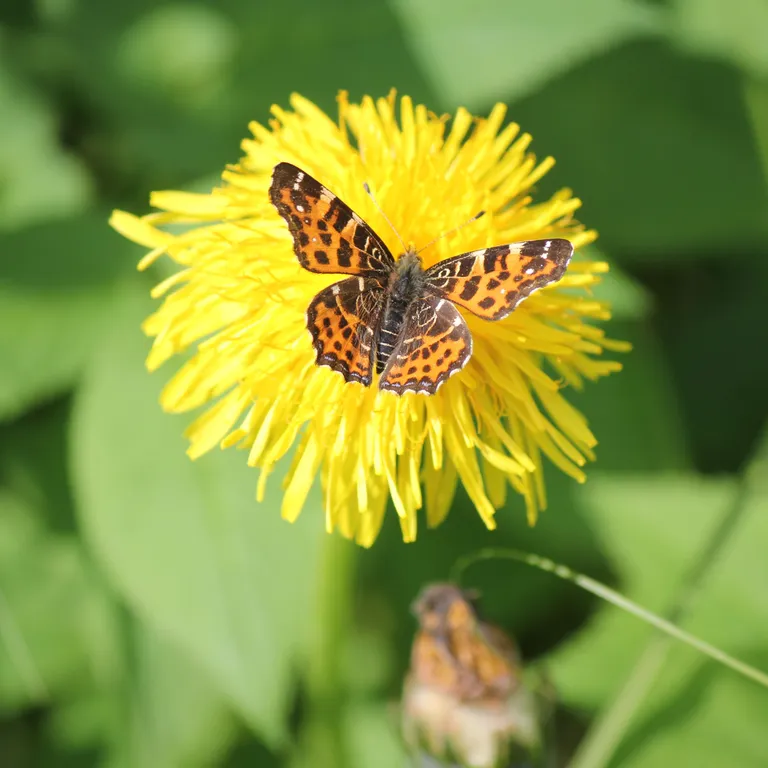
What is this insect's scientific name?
Araschnia levana
